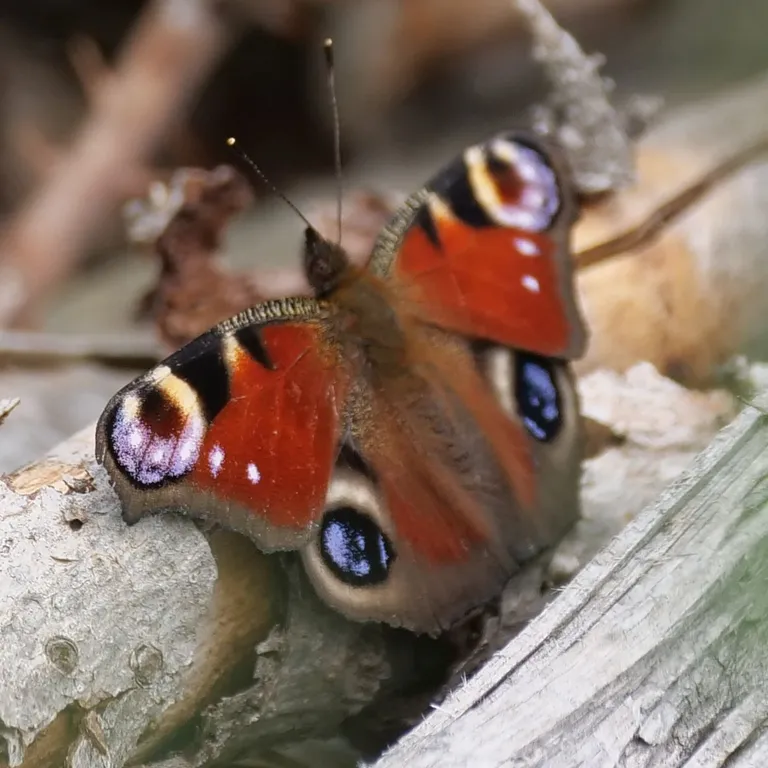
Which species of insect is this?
Aglais io
